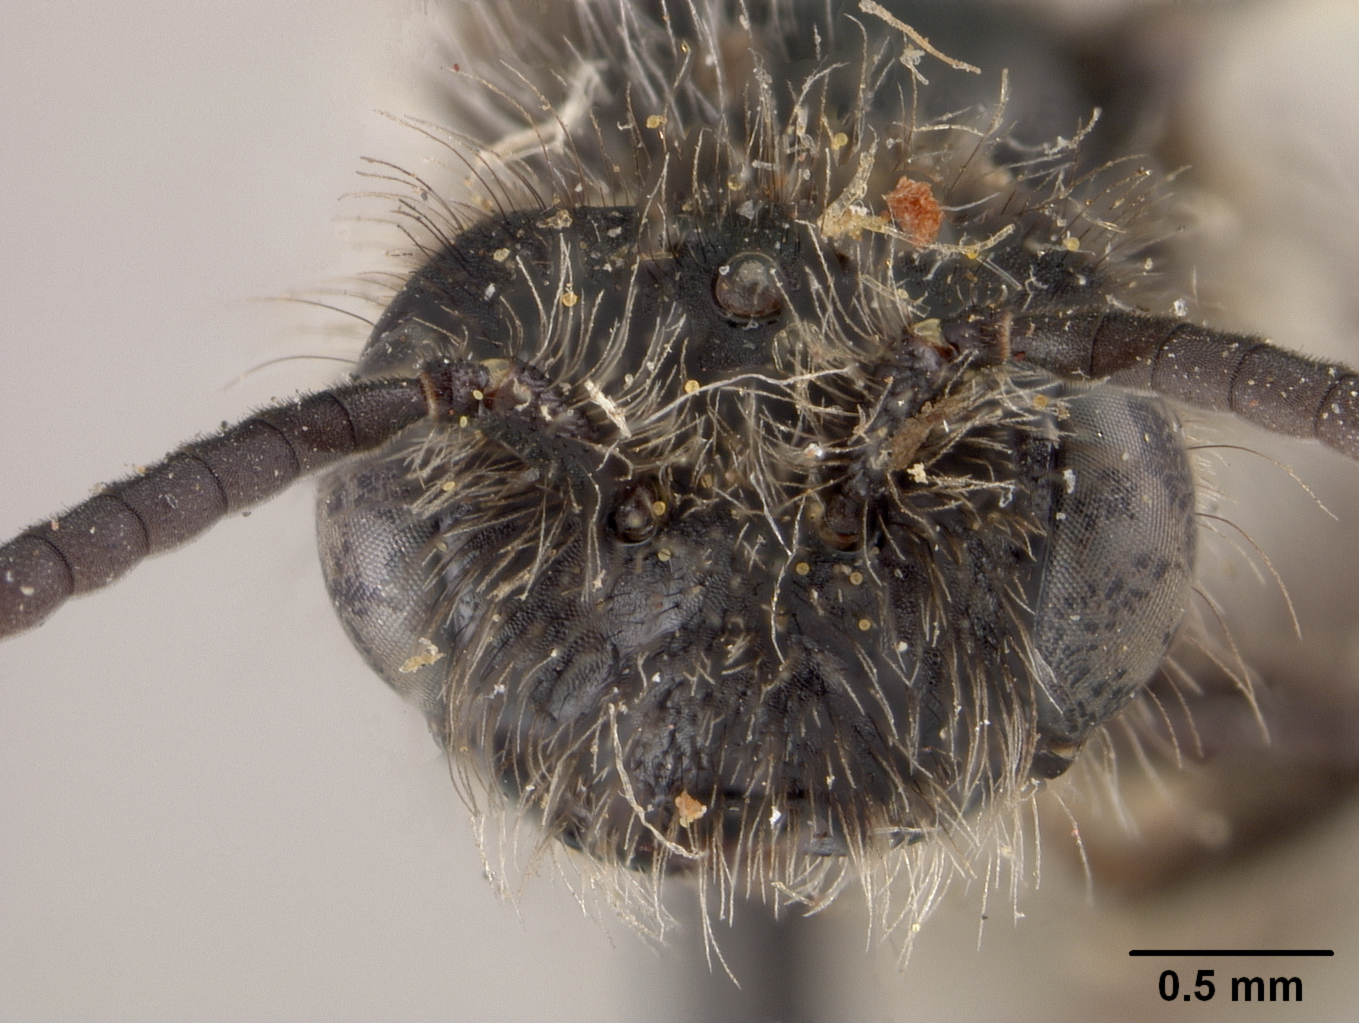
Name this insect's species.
Panurginus morrisoni
